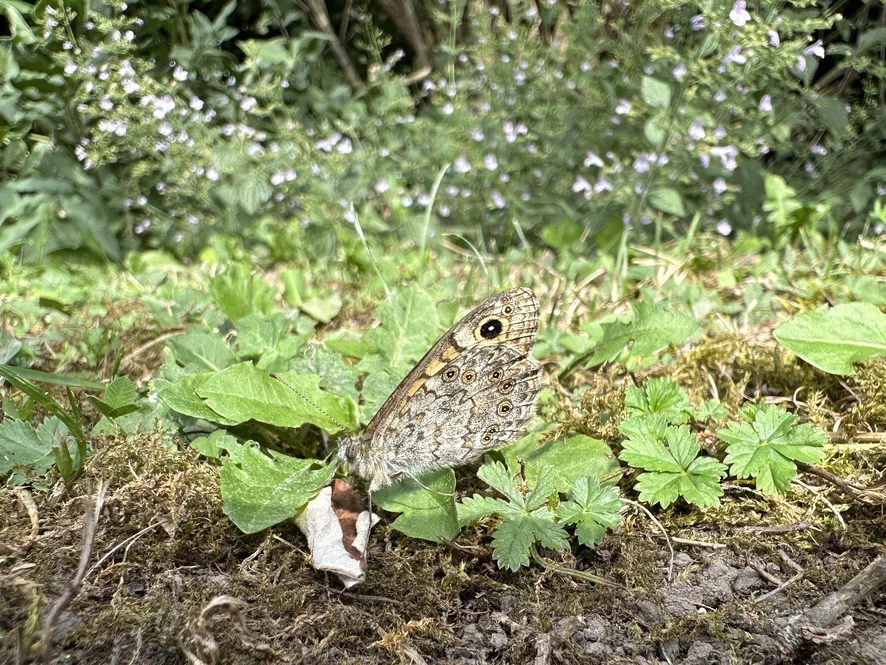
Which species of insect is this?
Lasiommata megera (also Pararge megera)
